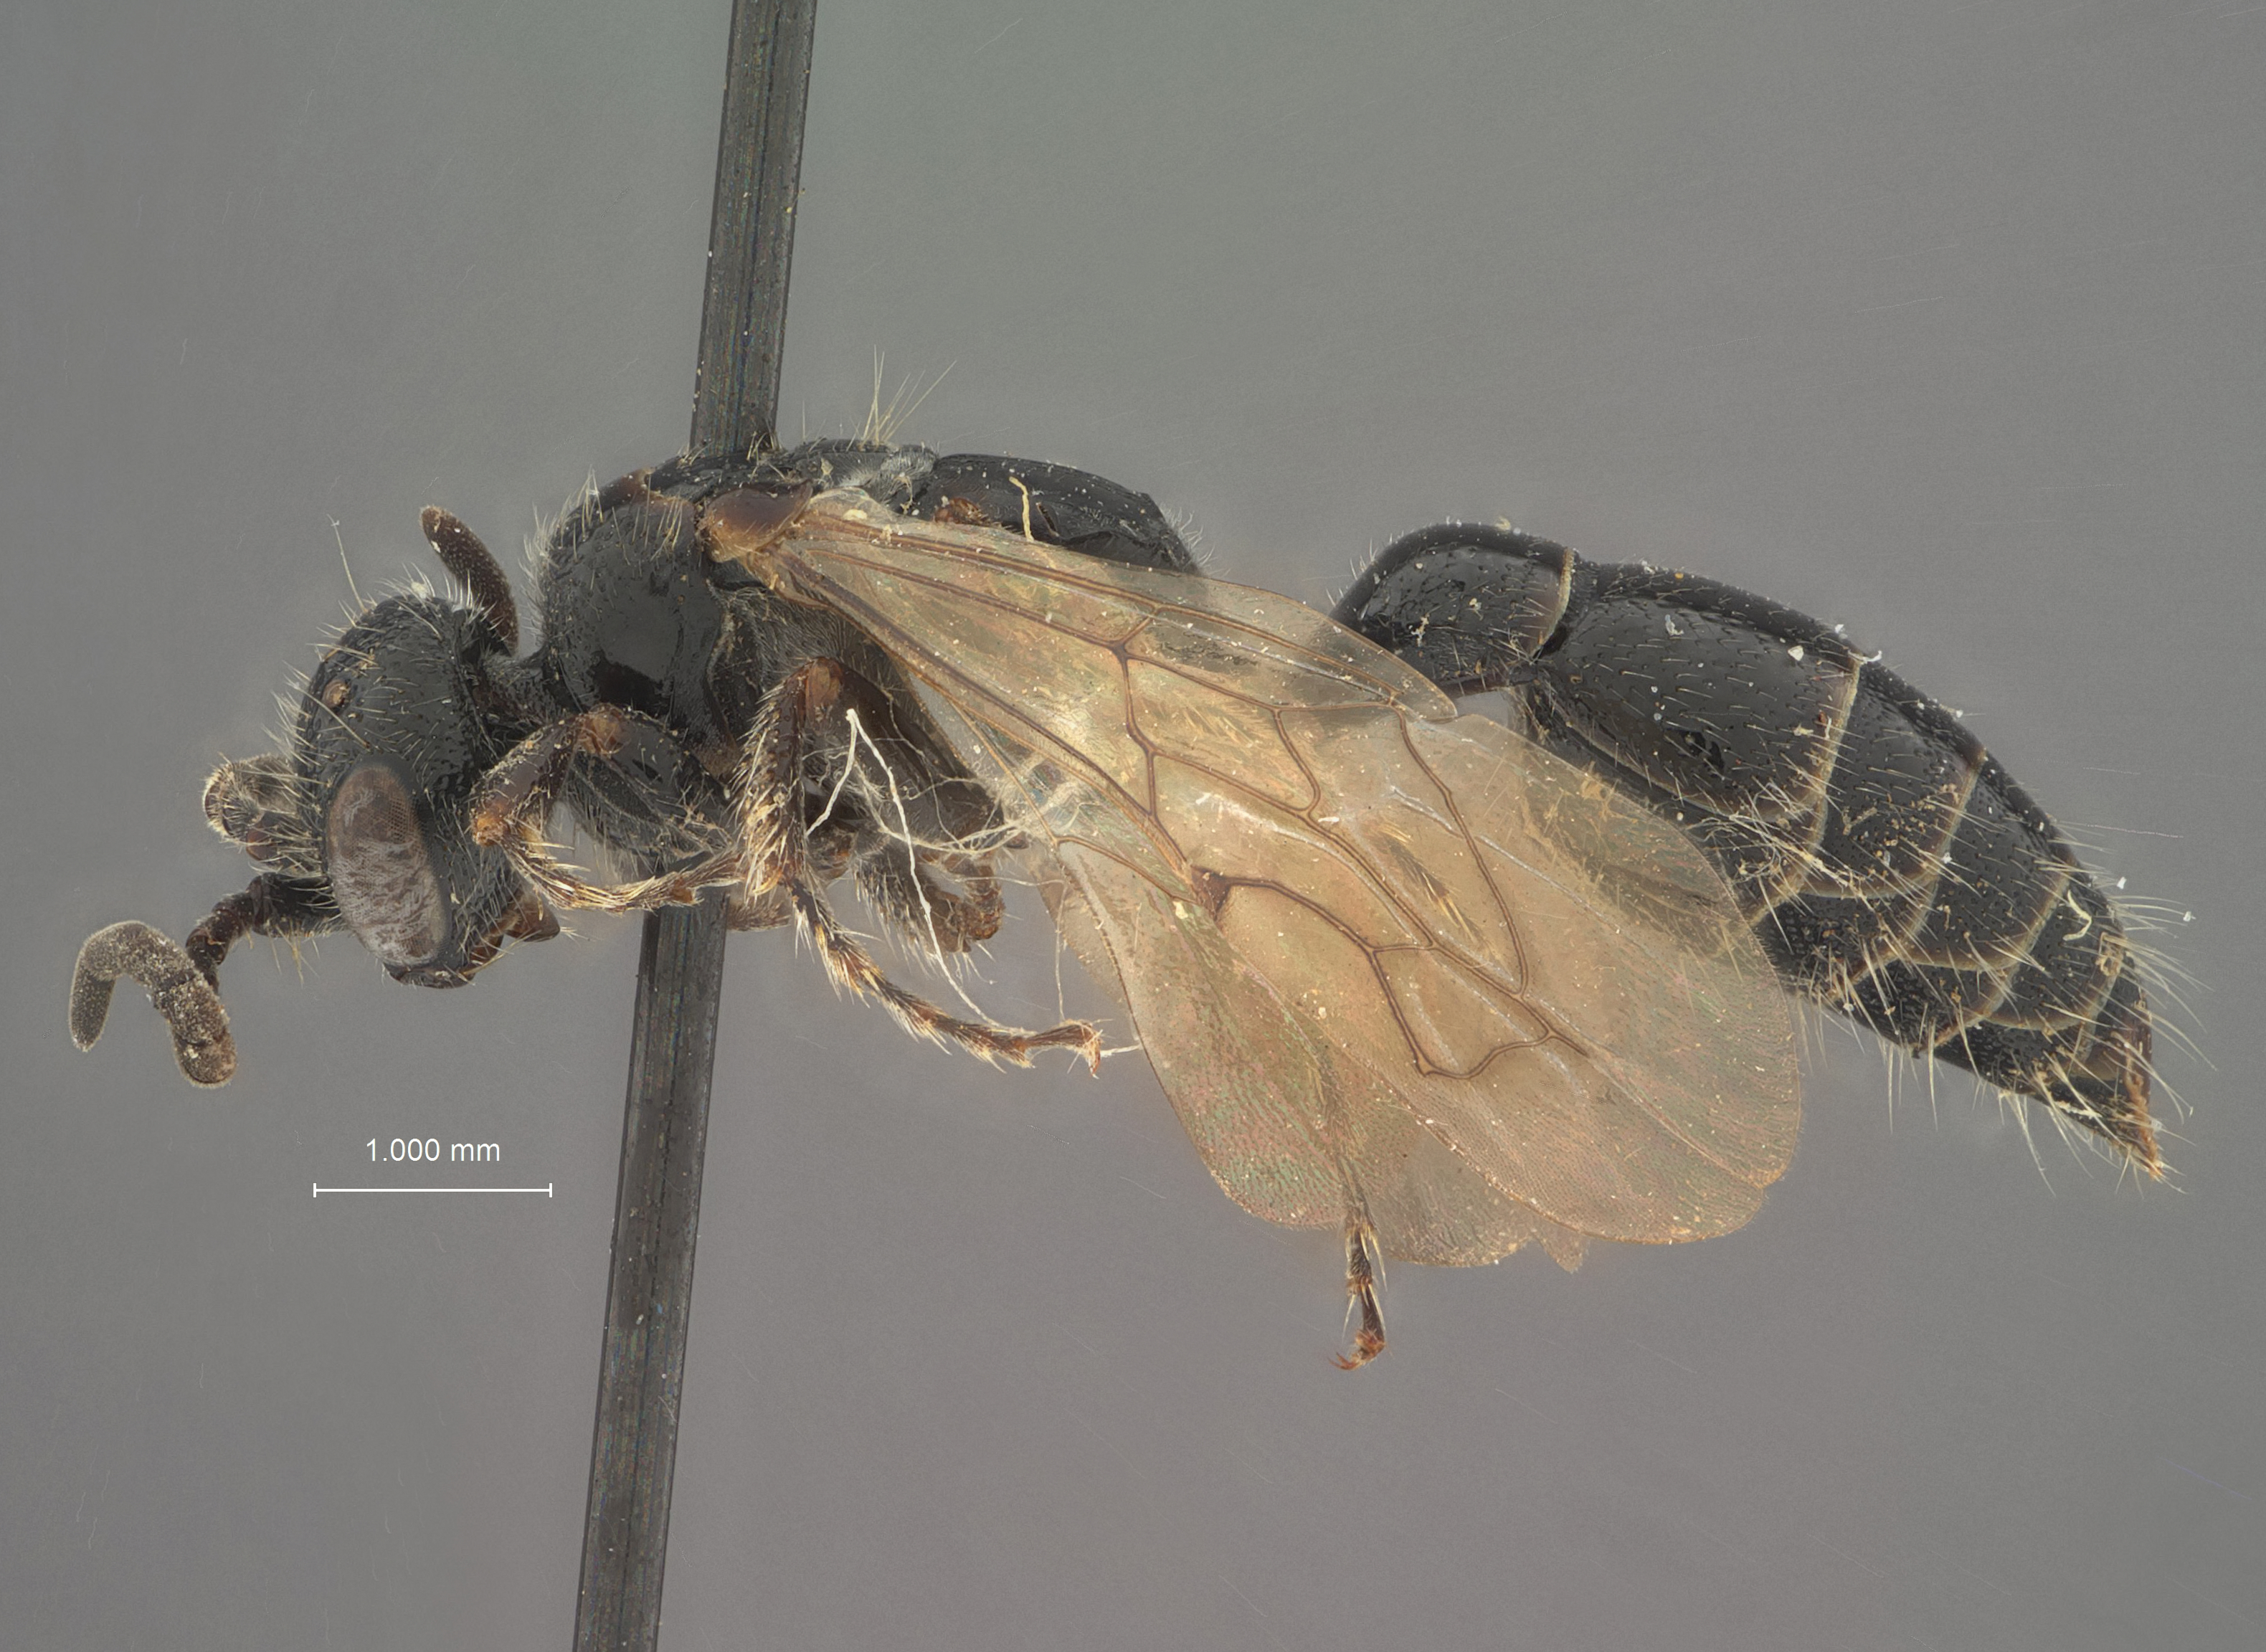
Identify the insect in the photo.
Tiphia brevistigma
